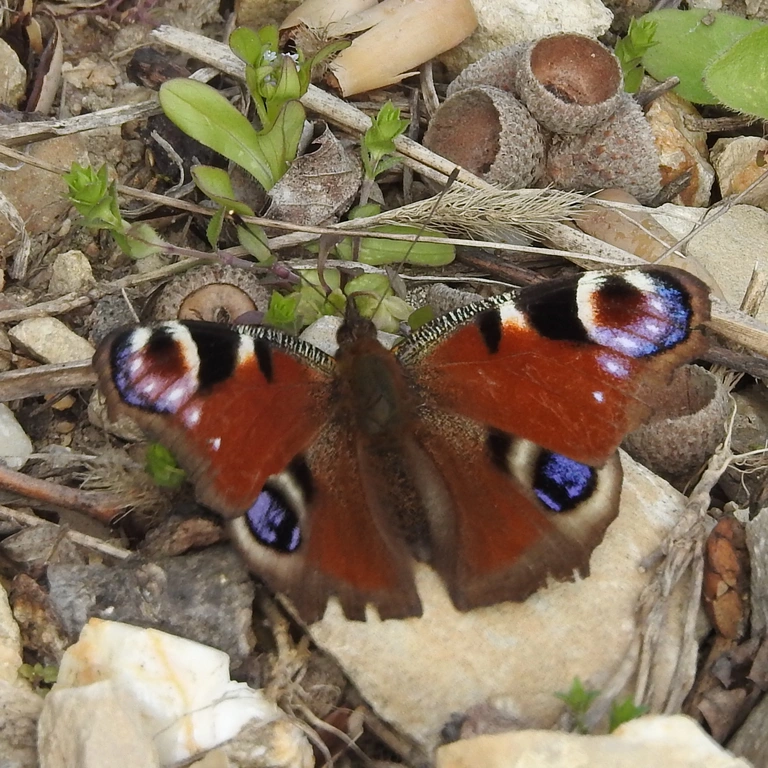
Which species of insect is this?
Aglais io
